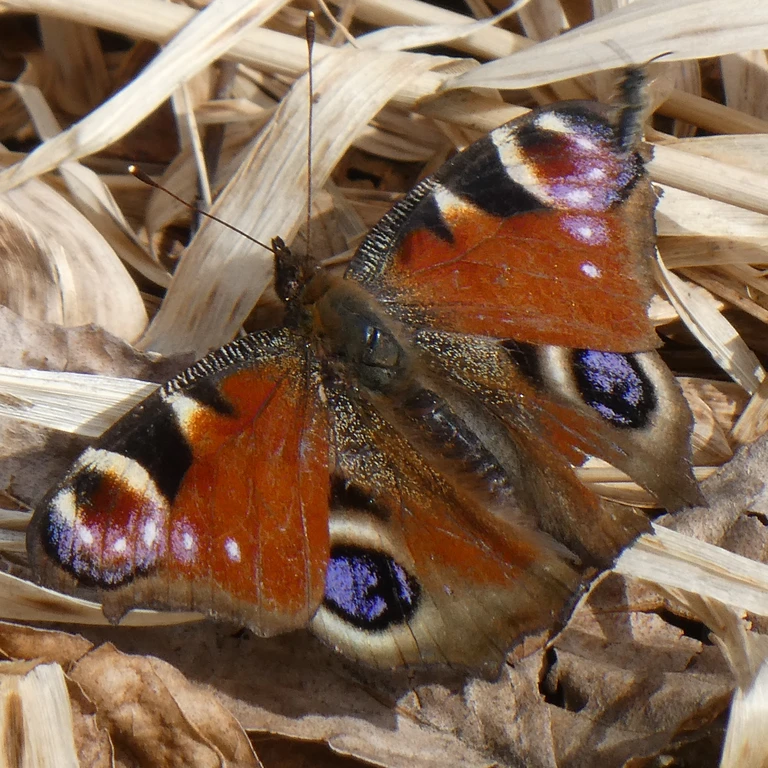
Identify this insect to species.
Aglais io
